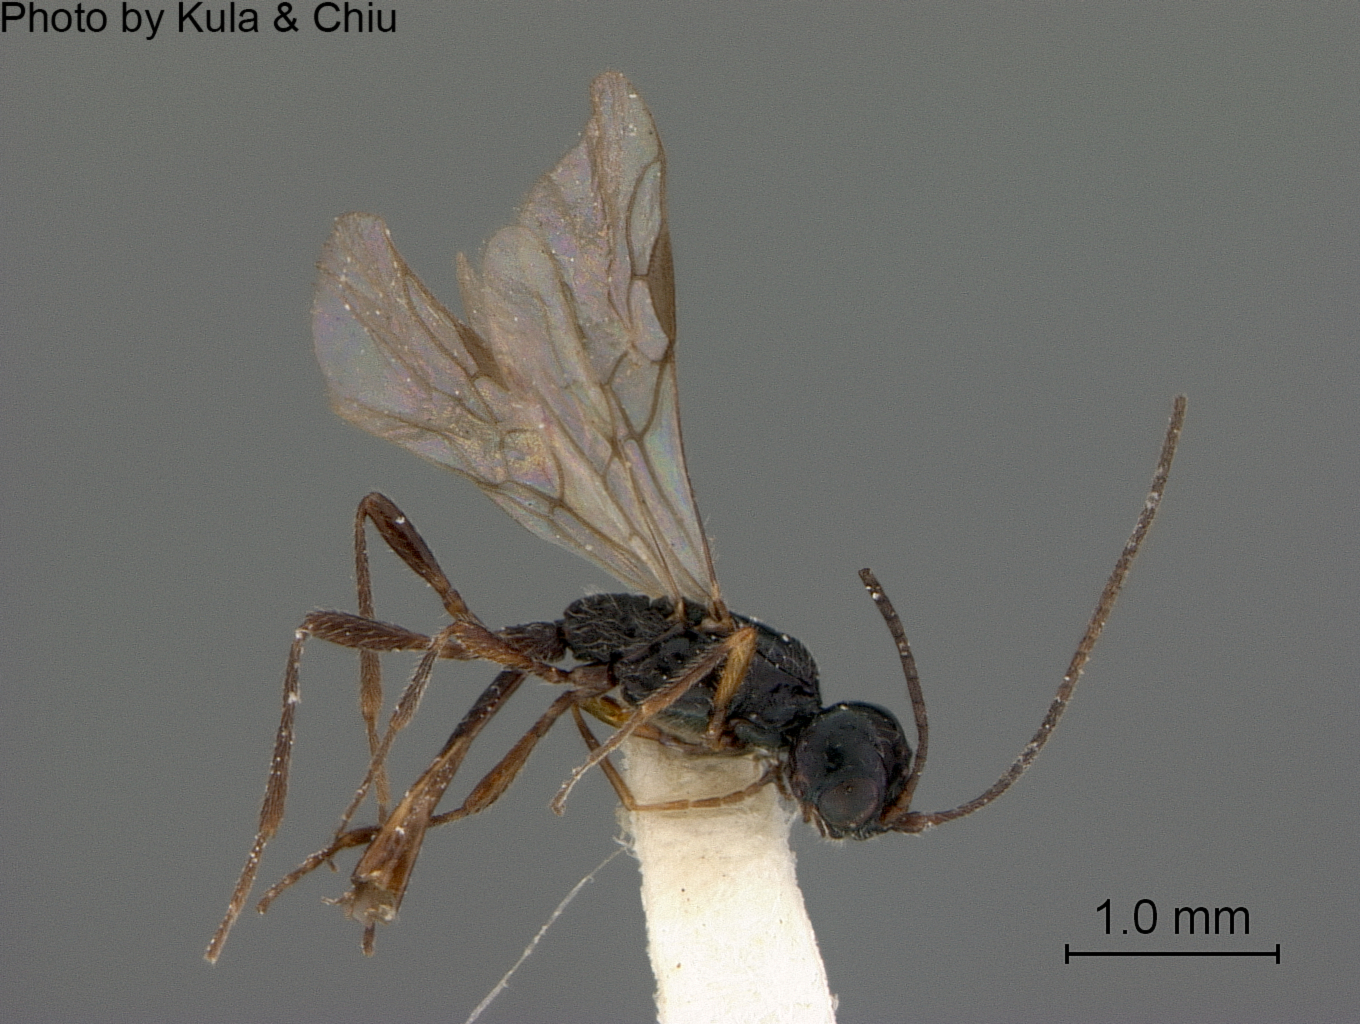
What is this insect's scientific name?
Coelinius nigripes
